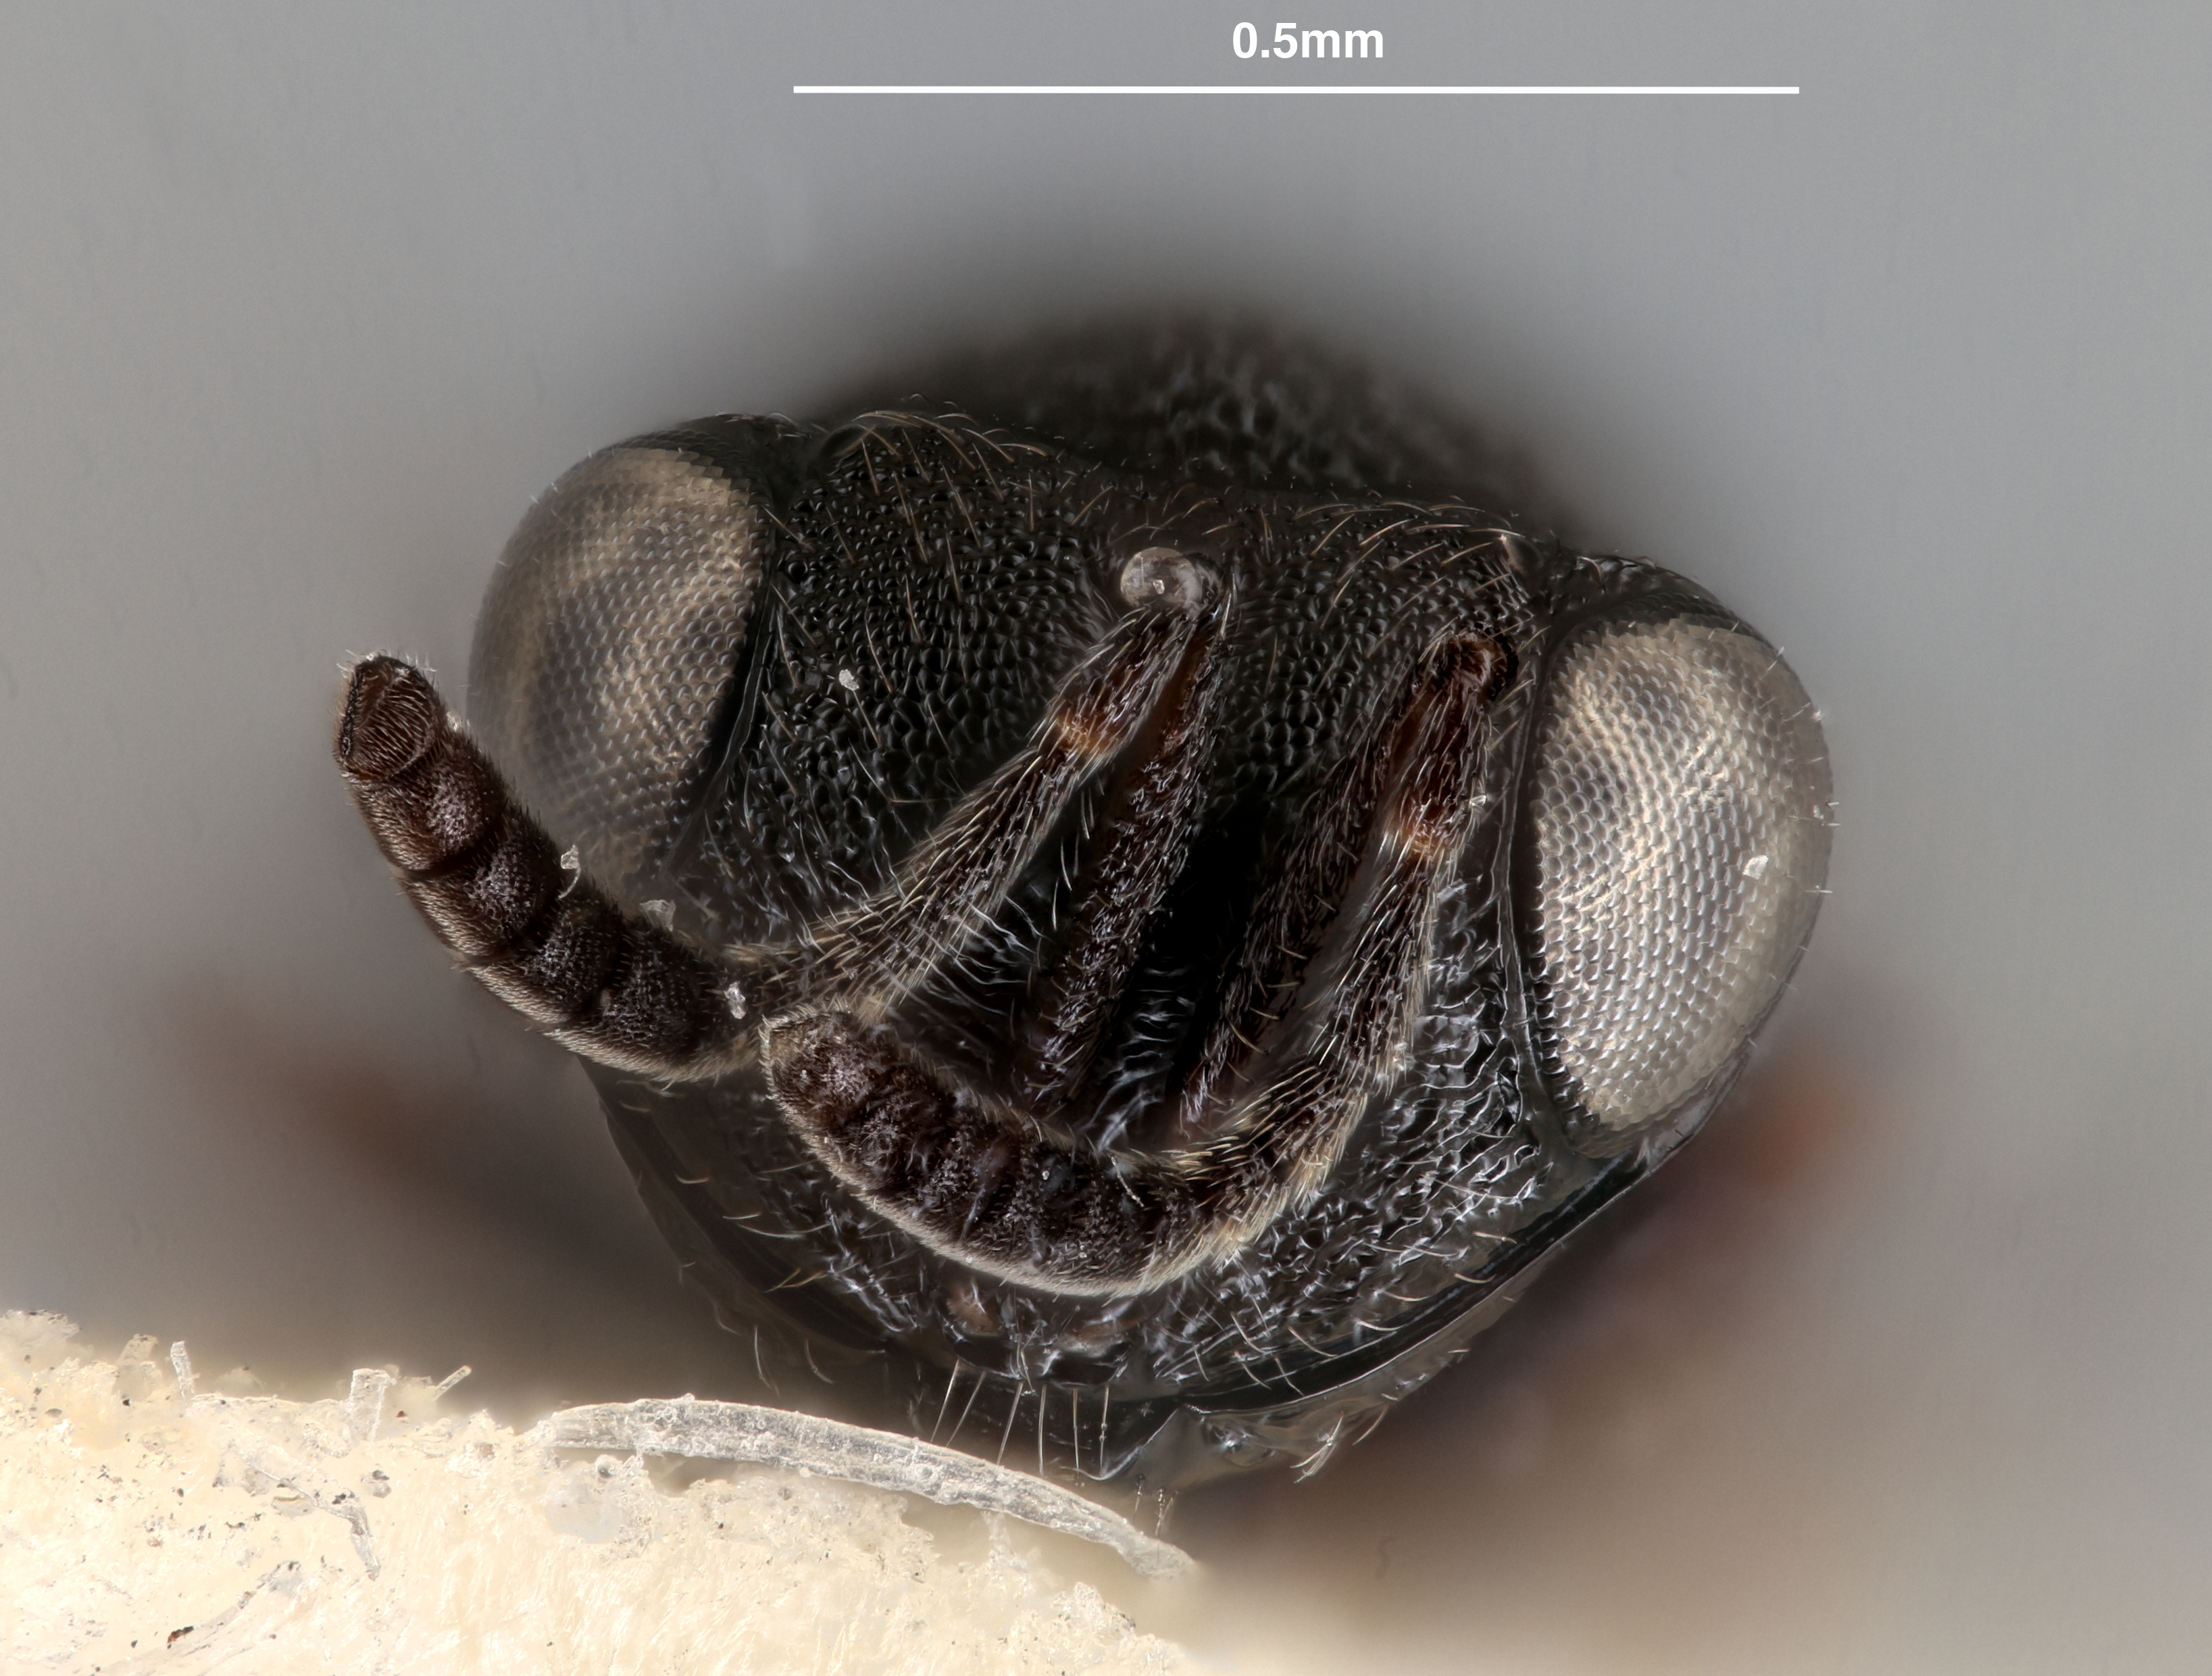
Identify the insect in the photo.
Trissolcus zakotos
